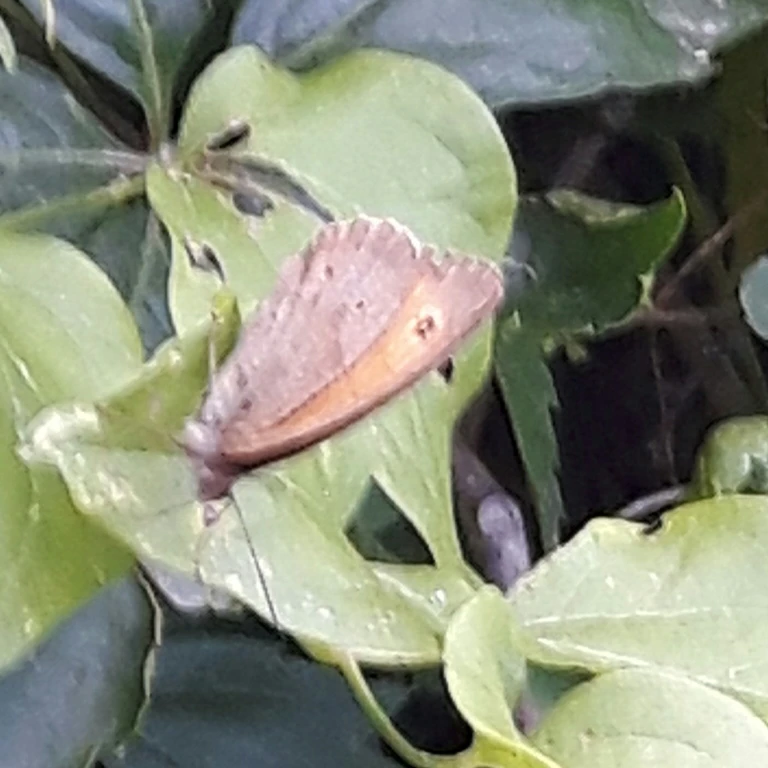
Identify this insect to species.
Maniola jurtina
